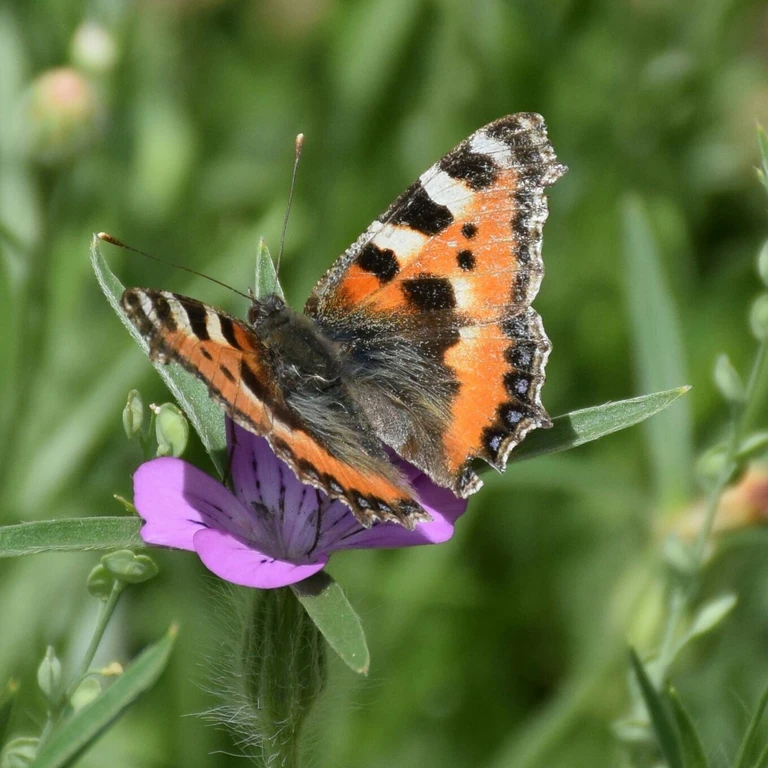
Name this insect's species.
Aglais urticae
